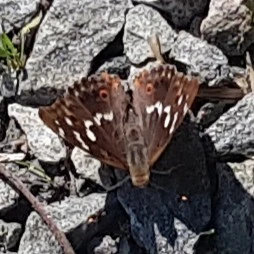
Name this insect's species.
Apatura ilia
